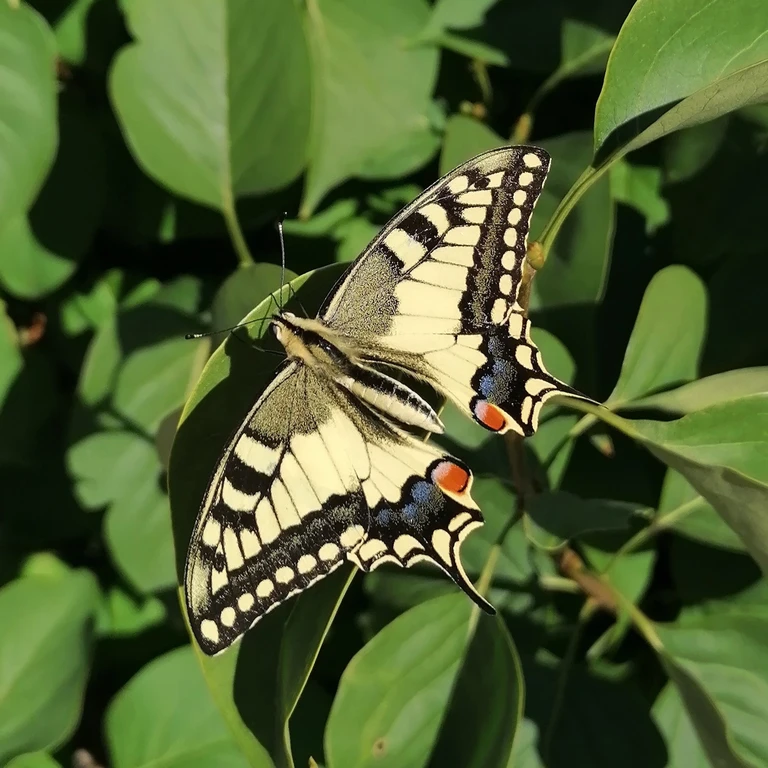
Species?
Papilio machaon
